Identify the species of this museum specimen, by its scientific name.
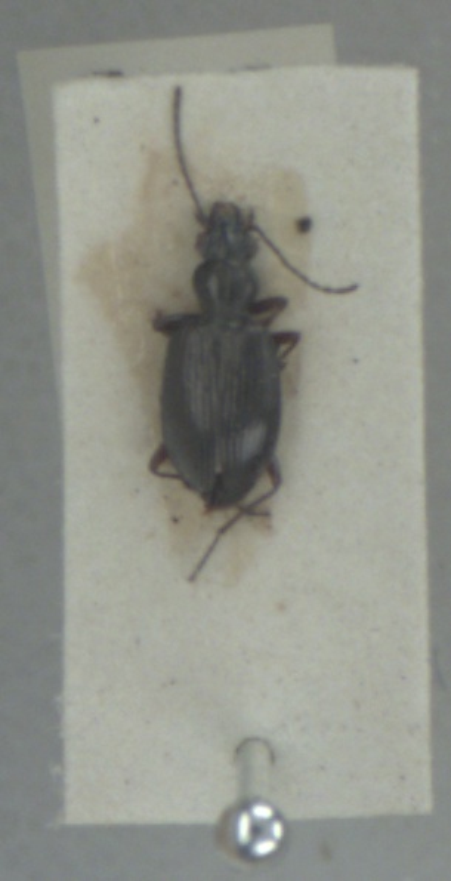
Bembidion punctulatum
